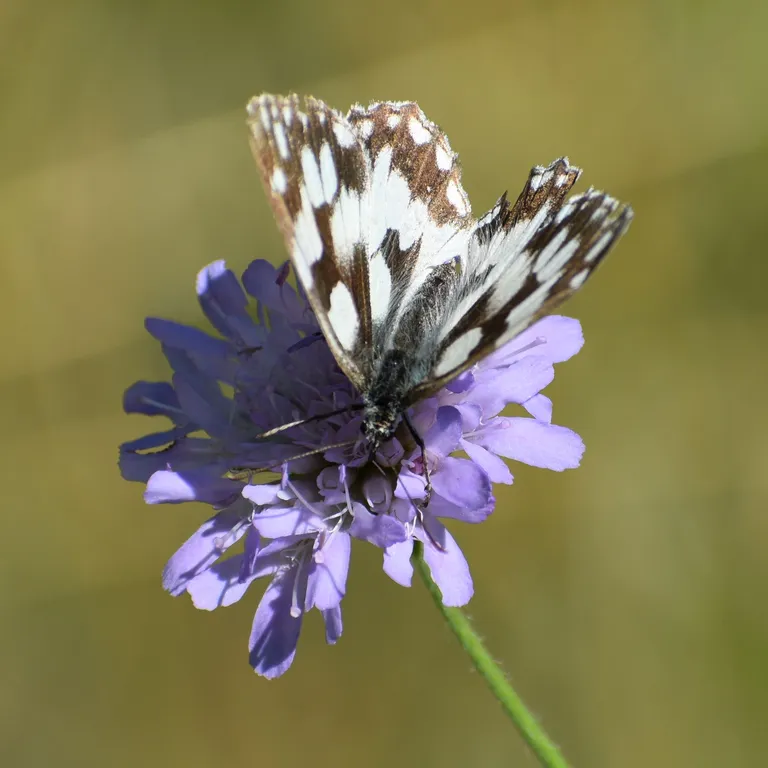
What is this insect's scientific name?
Melanargia galathea
